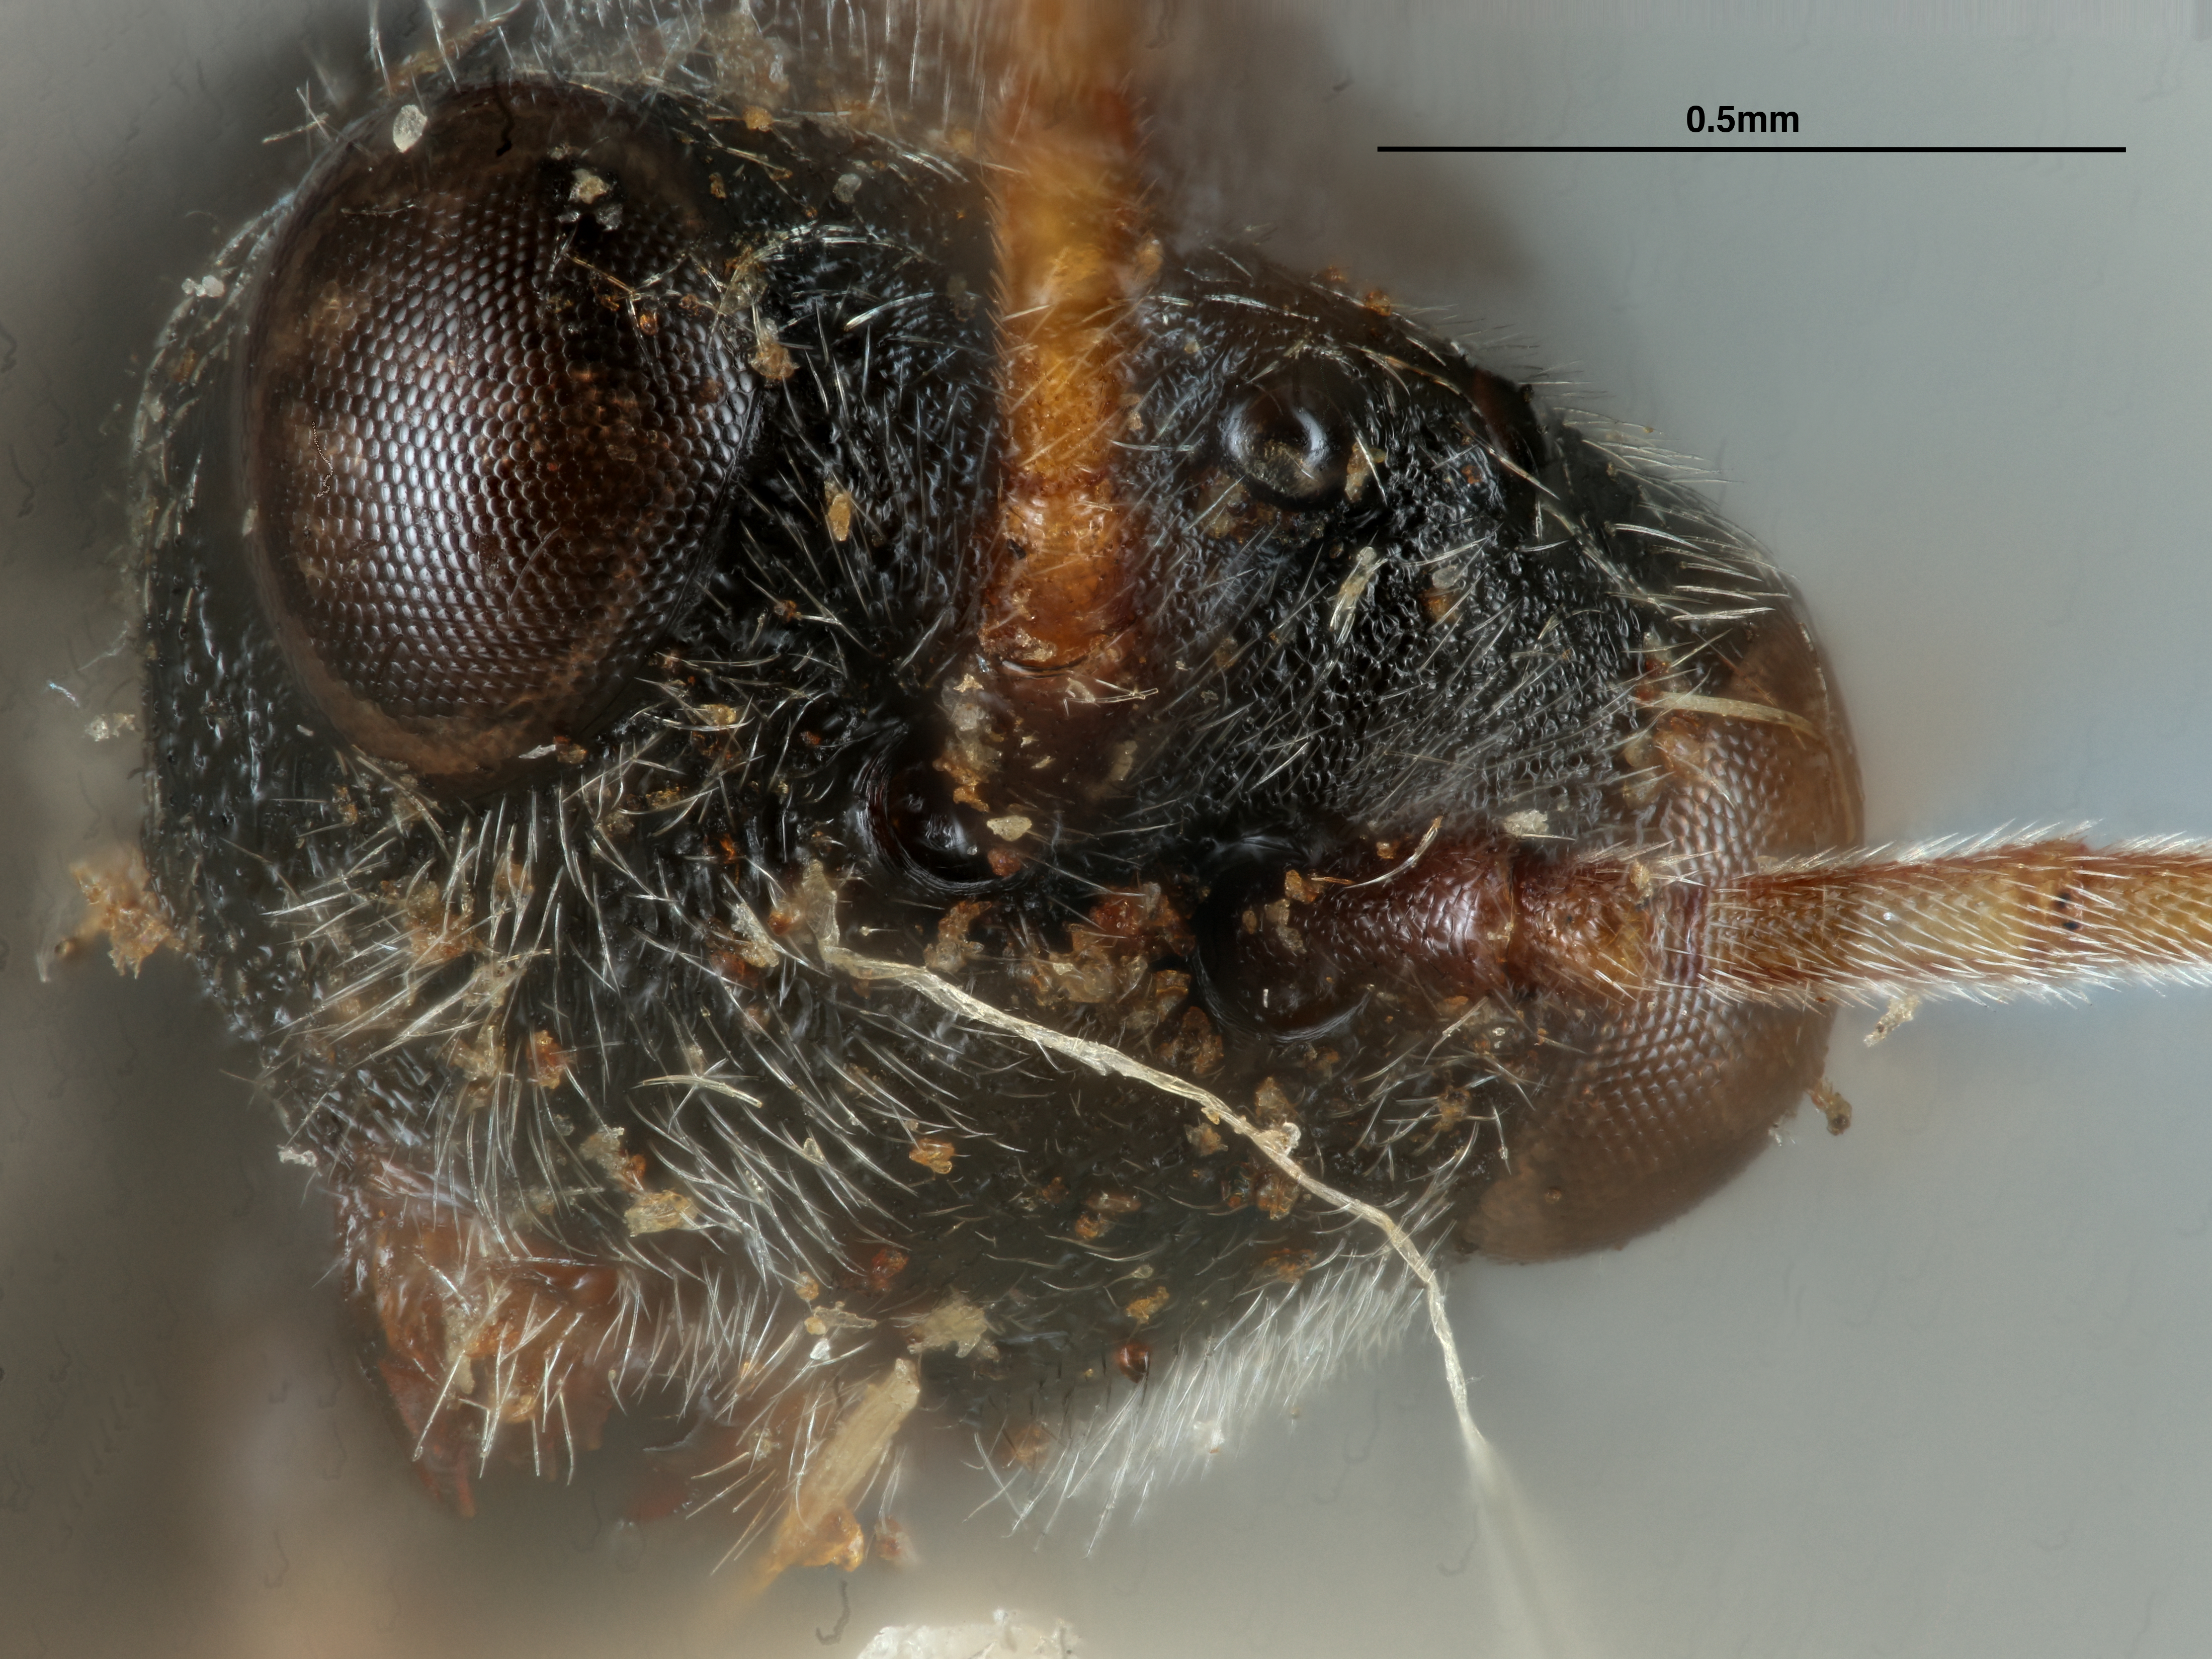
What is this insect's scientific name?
Euceroptres maritimus
